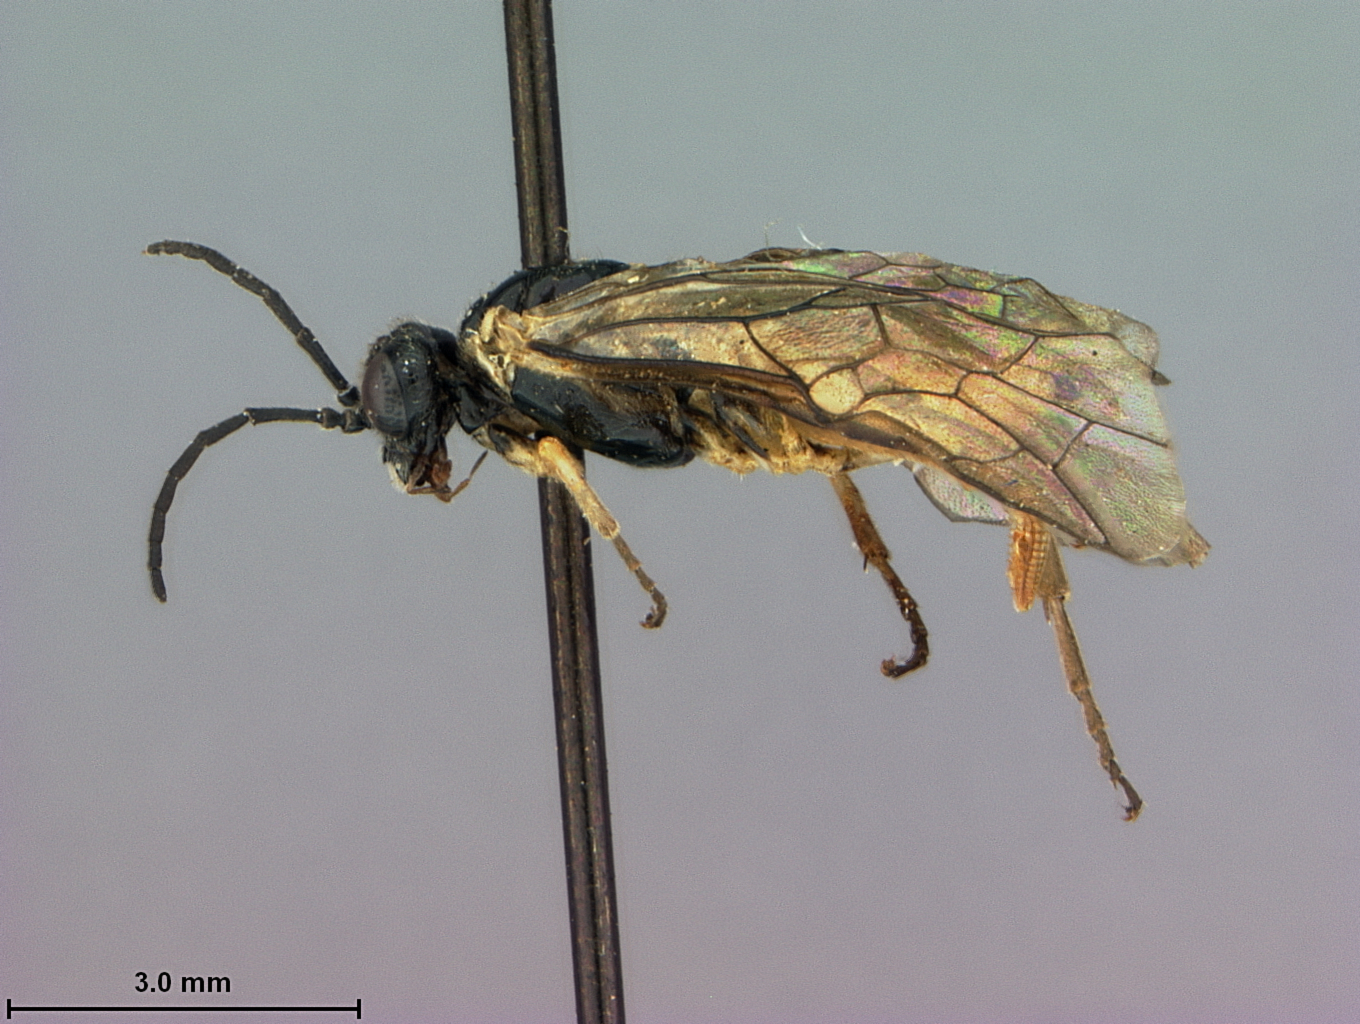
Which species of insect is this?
Periclista dapotoae
